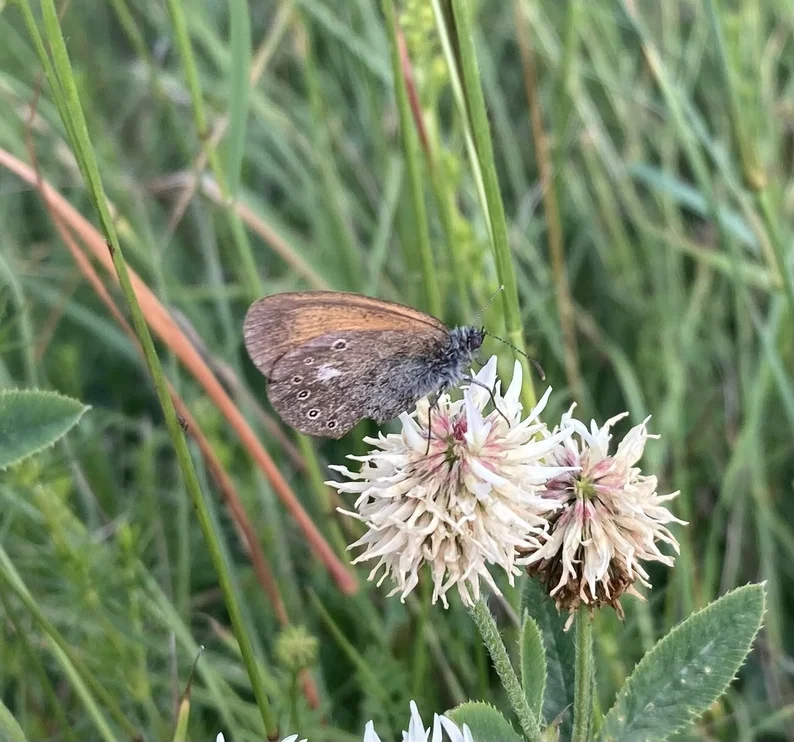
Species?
Coenonympha glycerion (also Coenonympha iphis)
